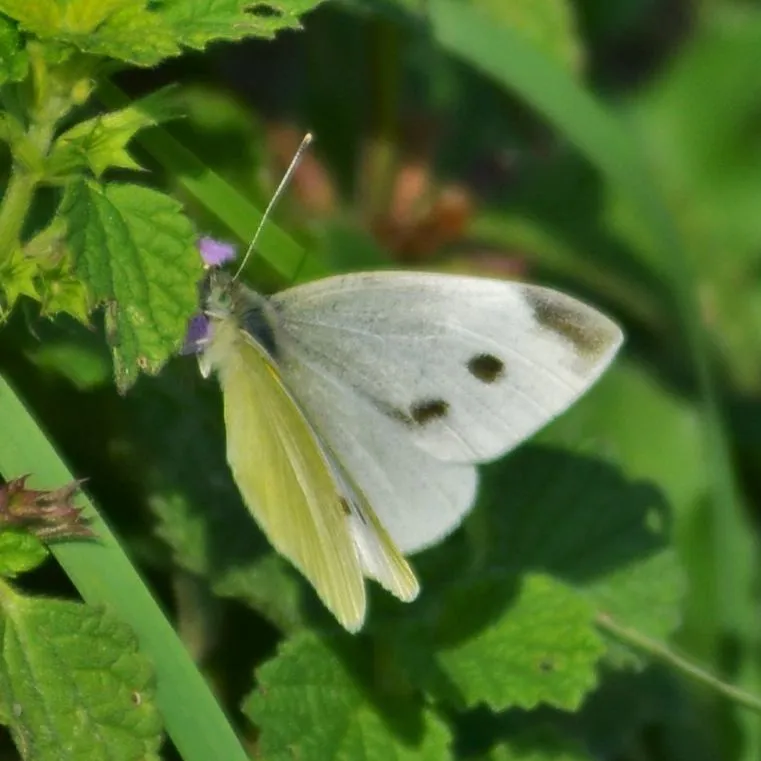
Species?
Pieris rapae
